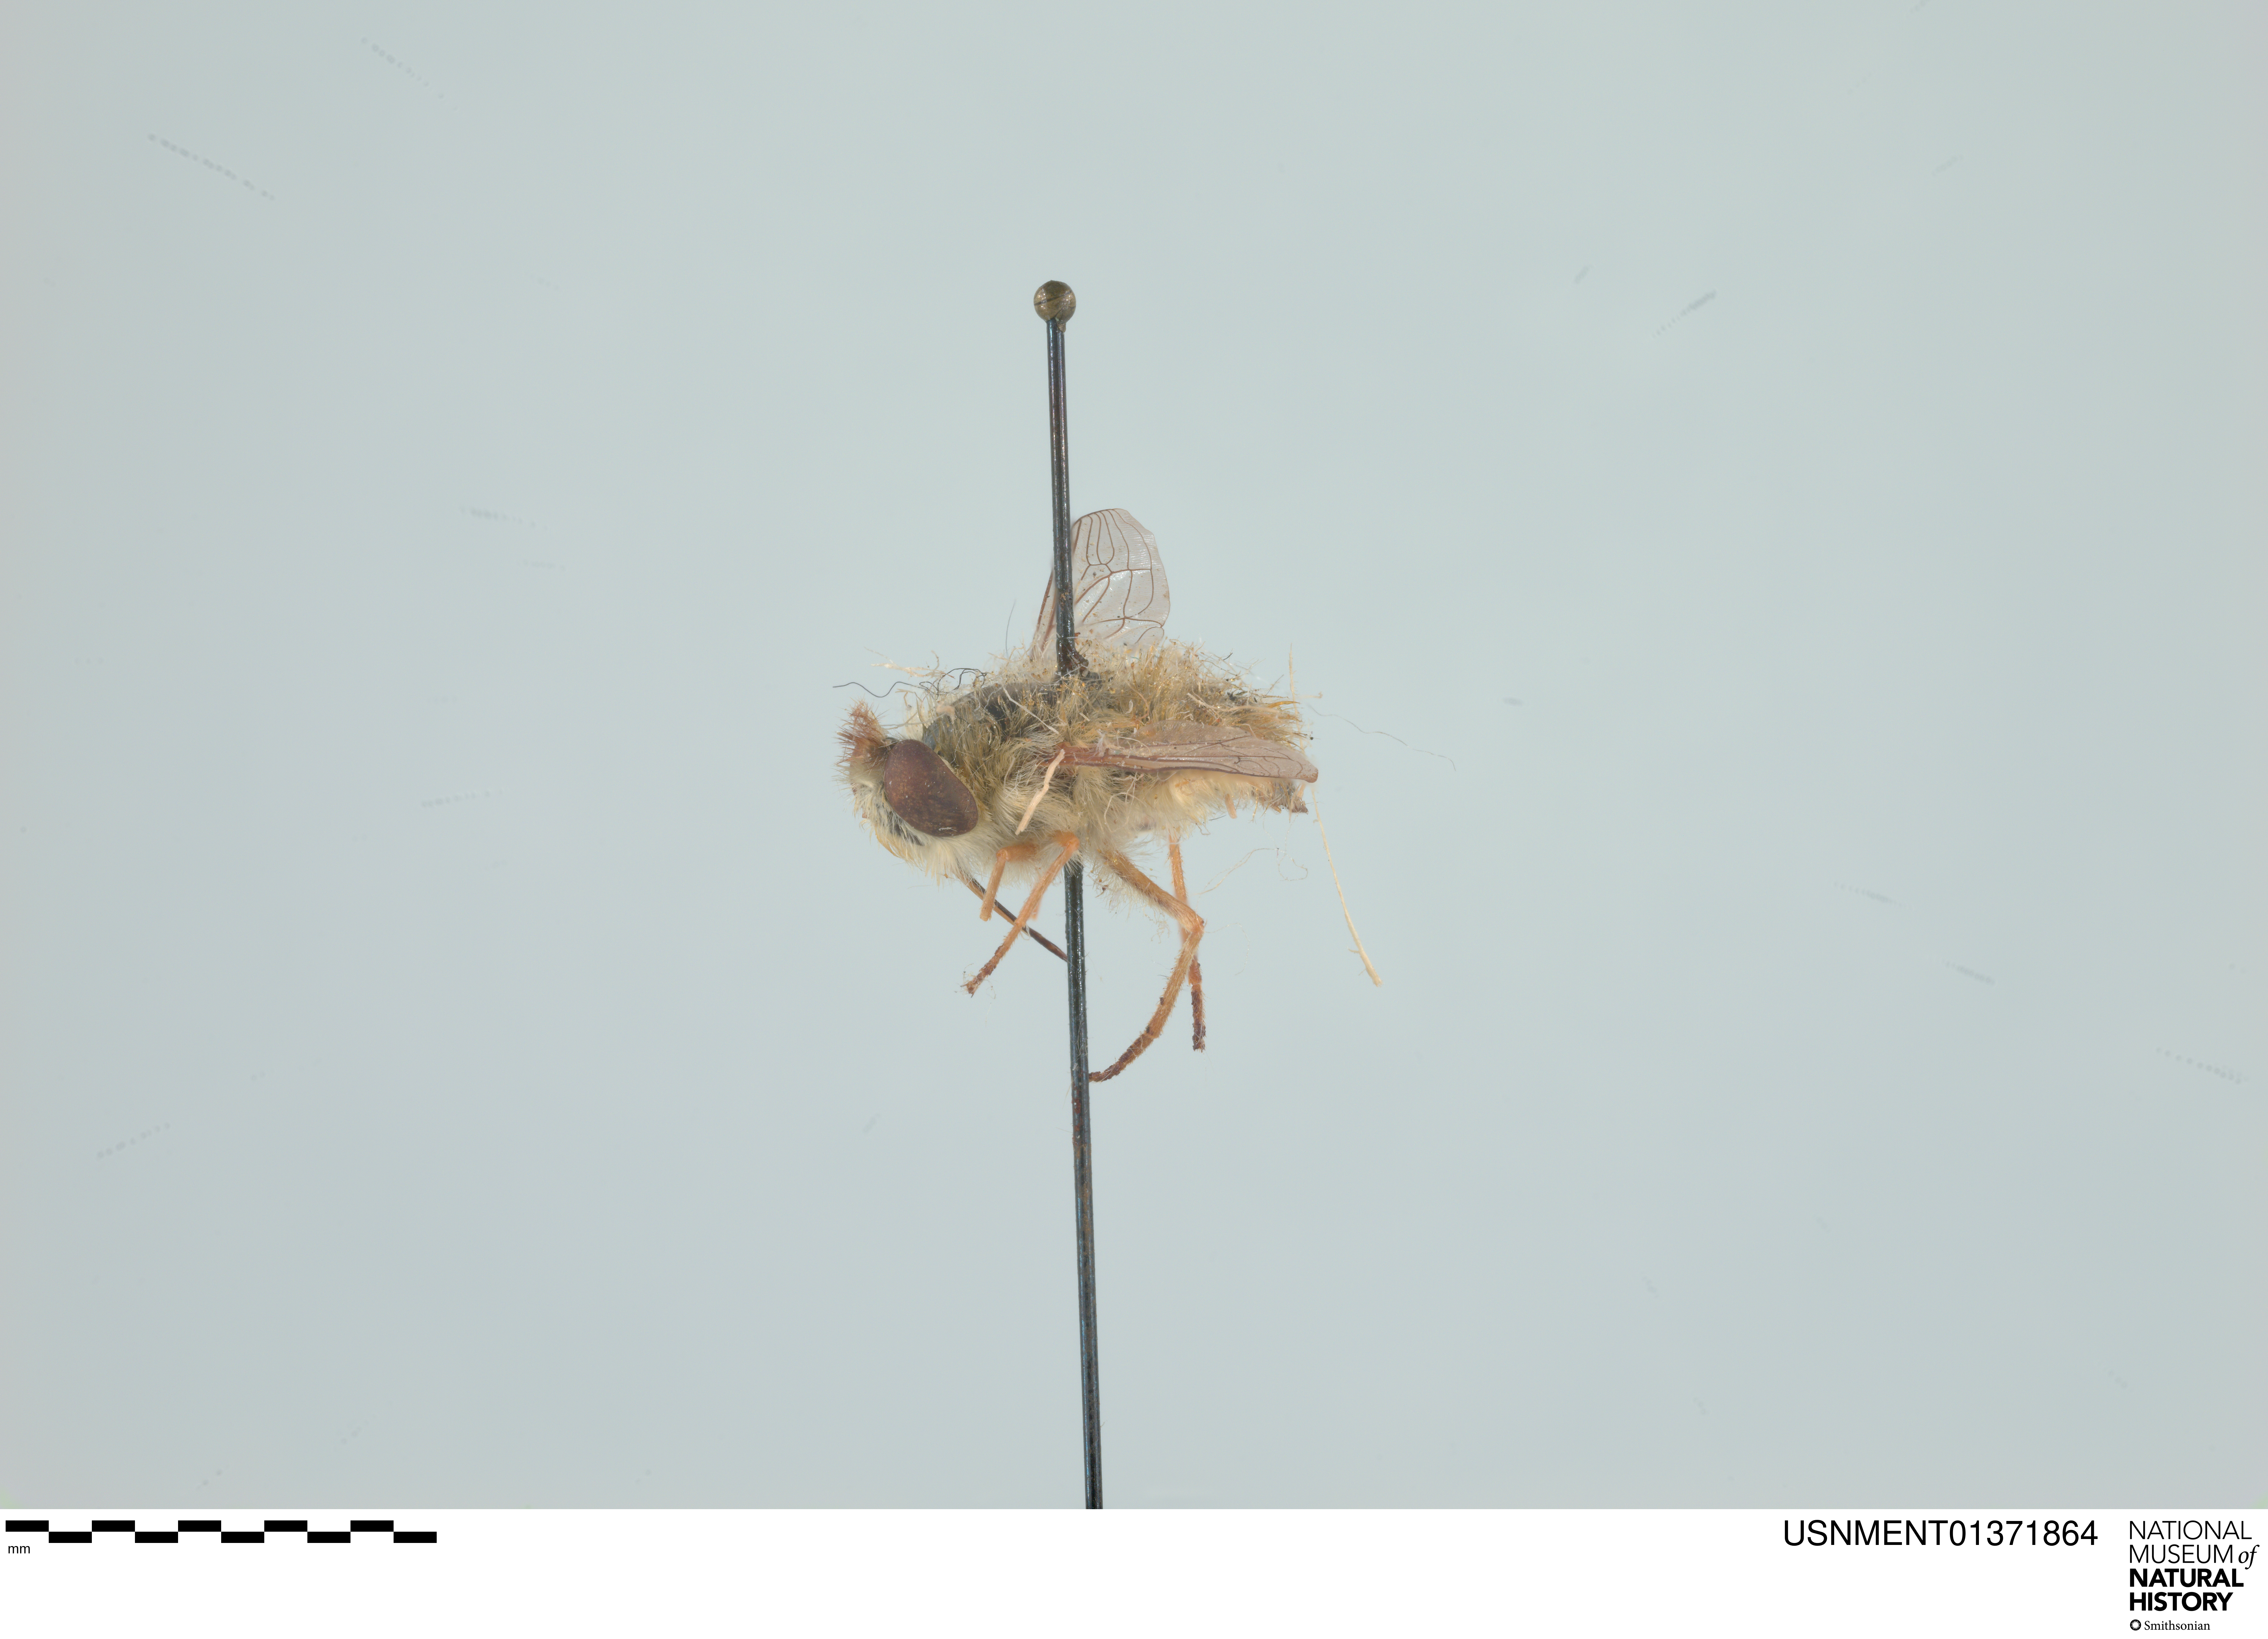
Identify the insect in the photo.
Neorhynchocephalus mendozanus
